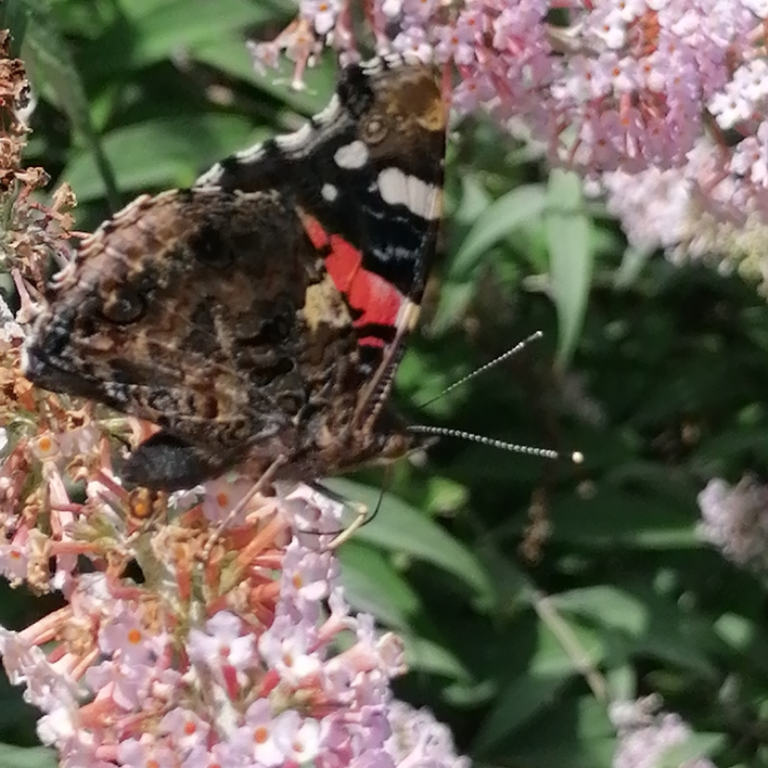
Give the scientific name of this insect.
Vanessa atalanta
